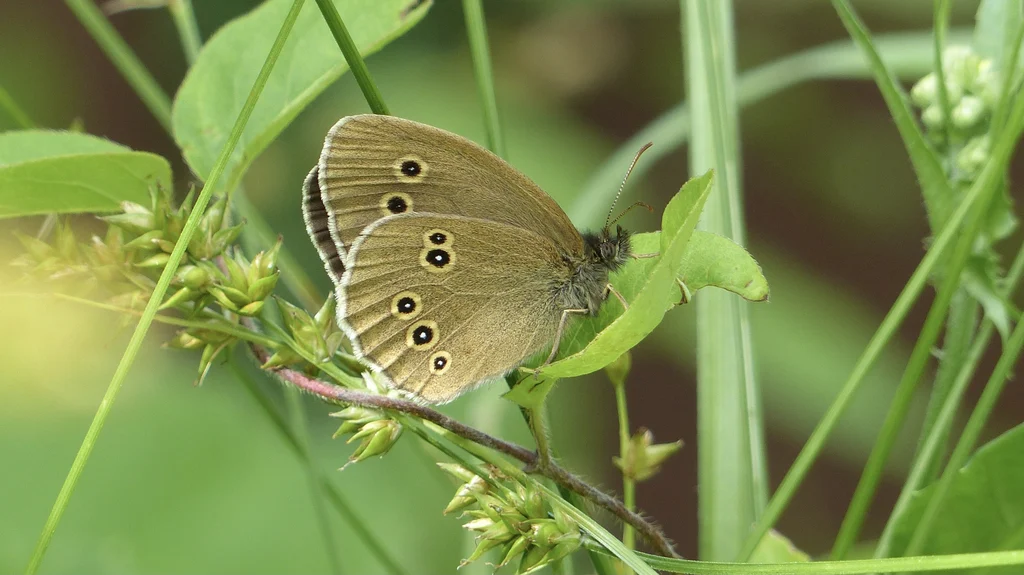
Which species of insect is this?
Aphantopus hyperantus
